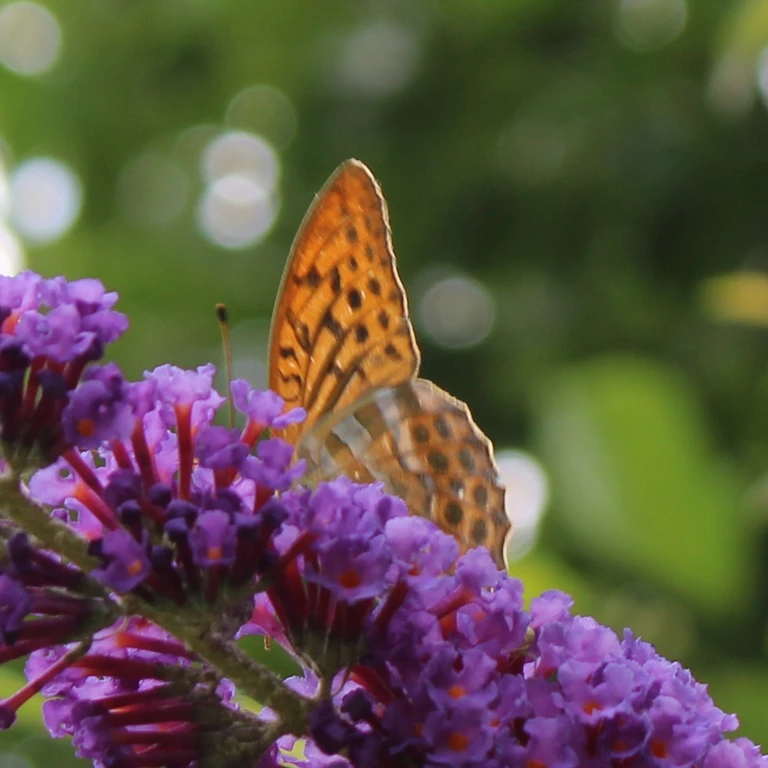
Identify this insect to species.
Argynnis paphia
